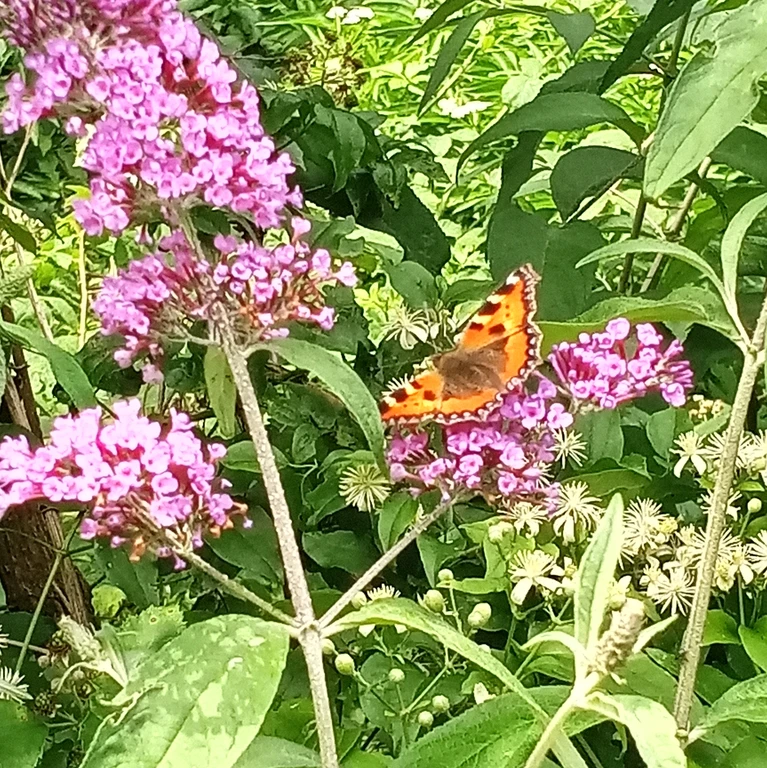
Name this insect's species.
Aglais urticae
